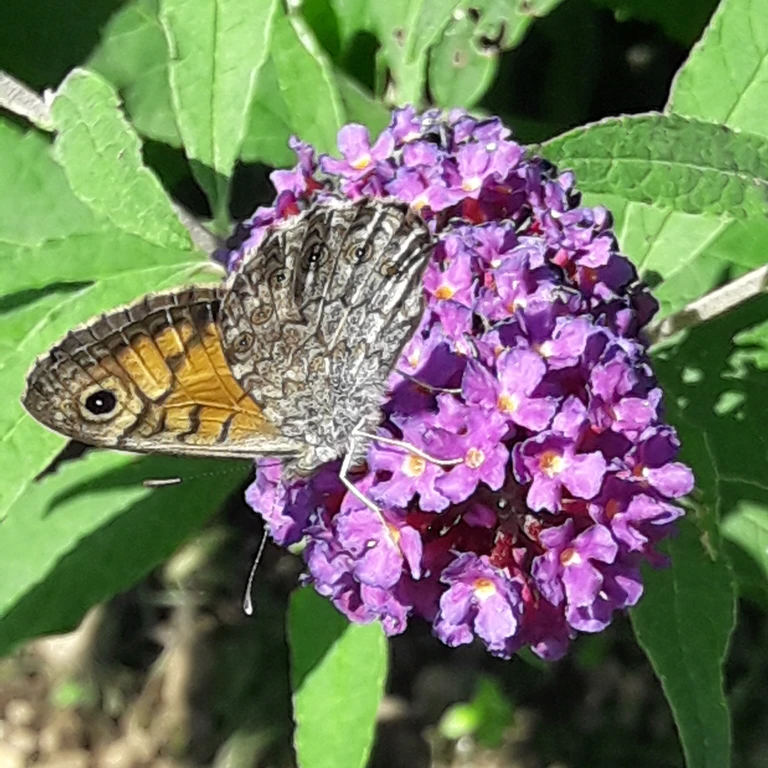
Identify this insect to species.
Lasiommata megera (also Pararge megera)
